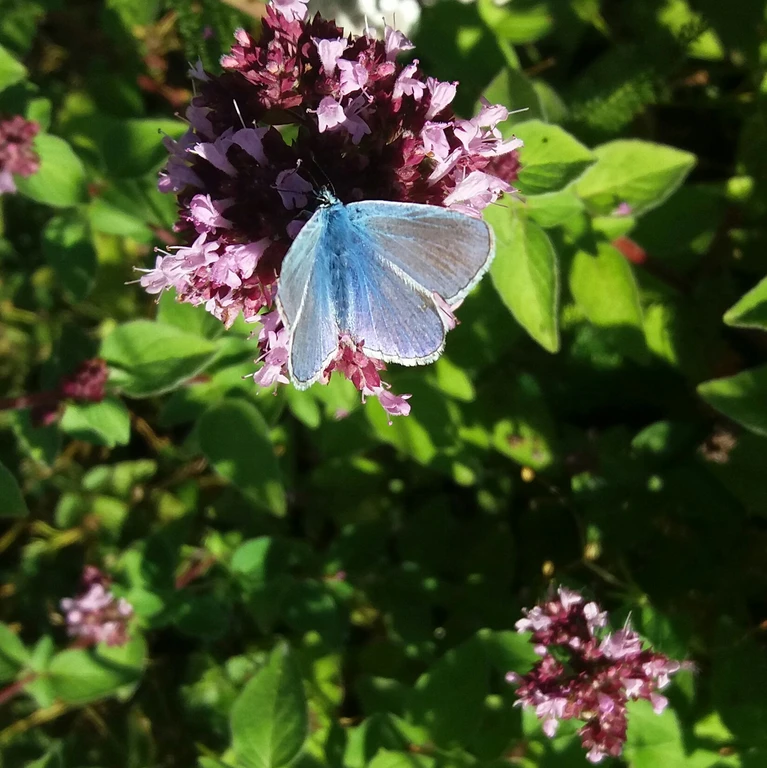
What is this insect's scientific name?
Polyommatus icarus
